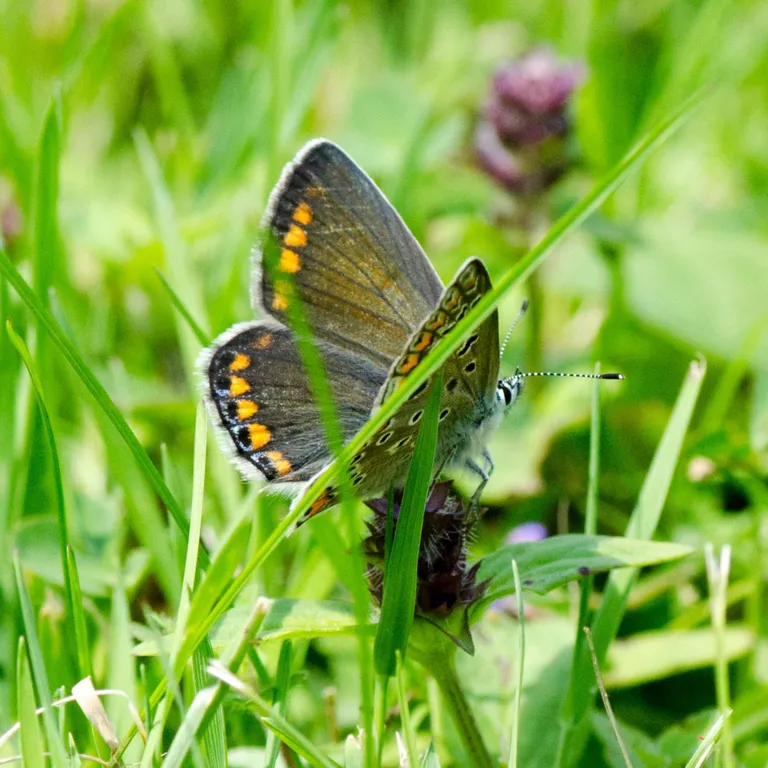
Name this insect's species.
Polyommatus icarus
